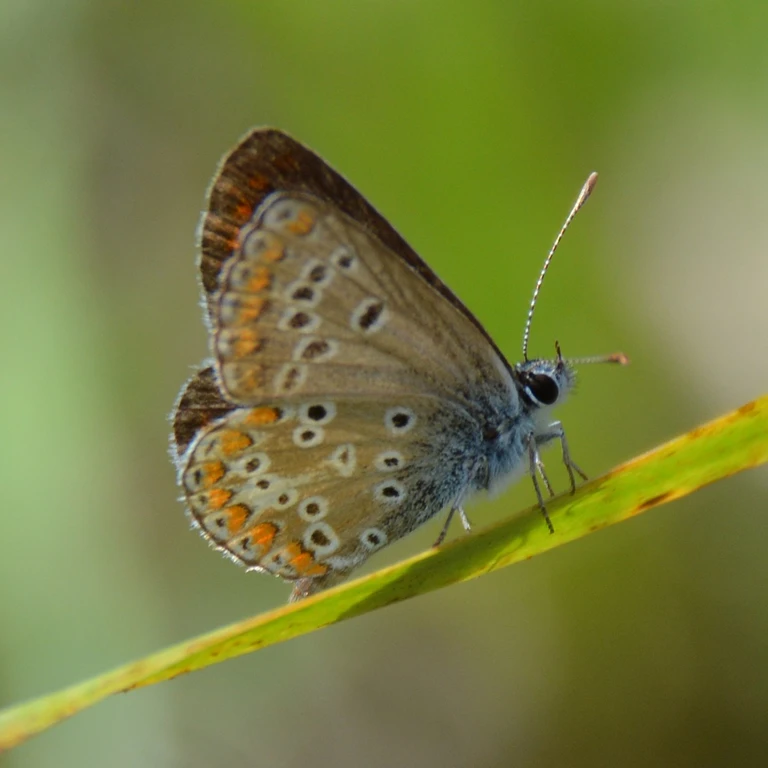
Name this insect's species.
Aricia agestis/artaxerxes
